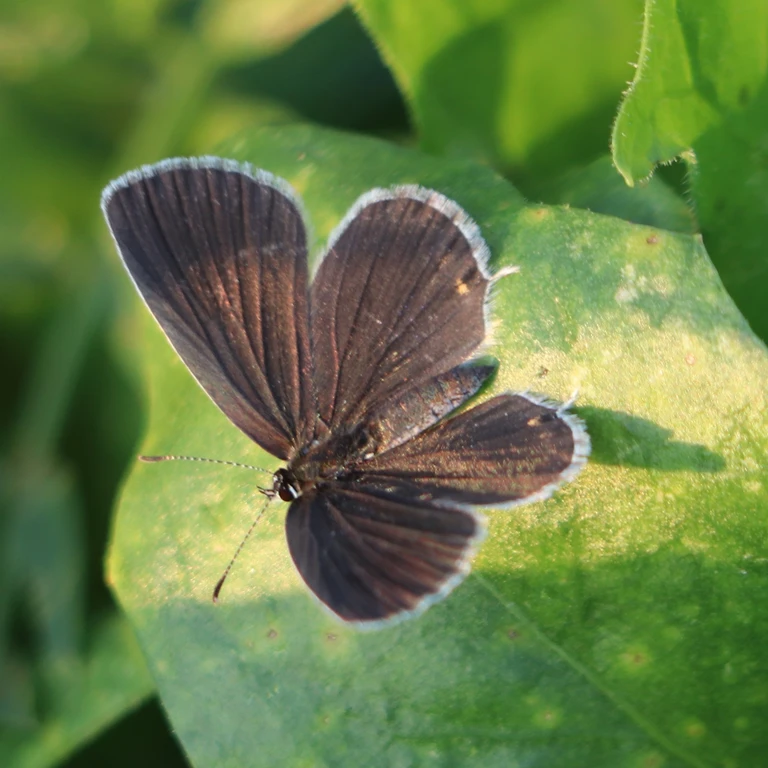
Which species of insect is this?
Cupido argiades (also Elkalyce argiades)
